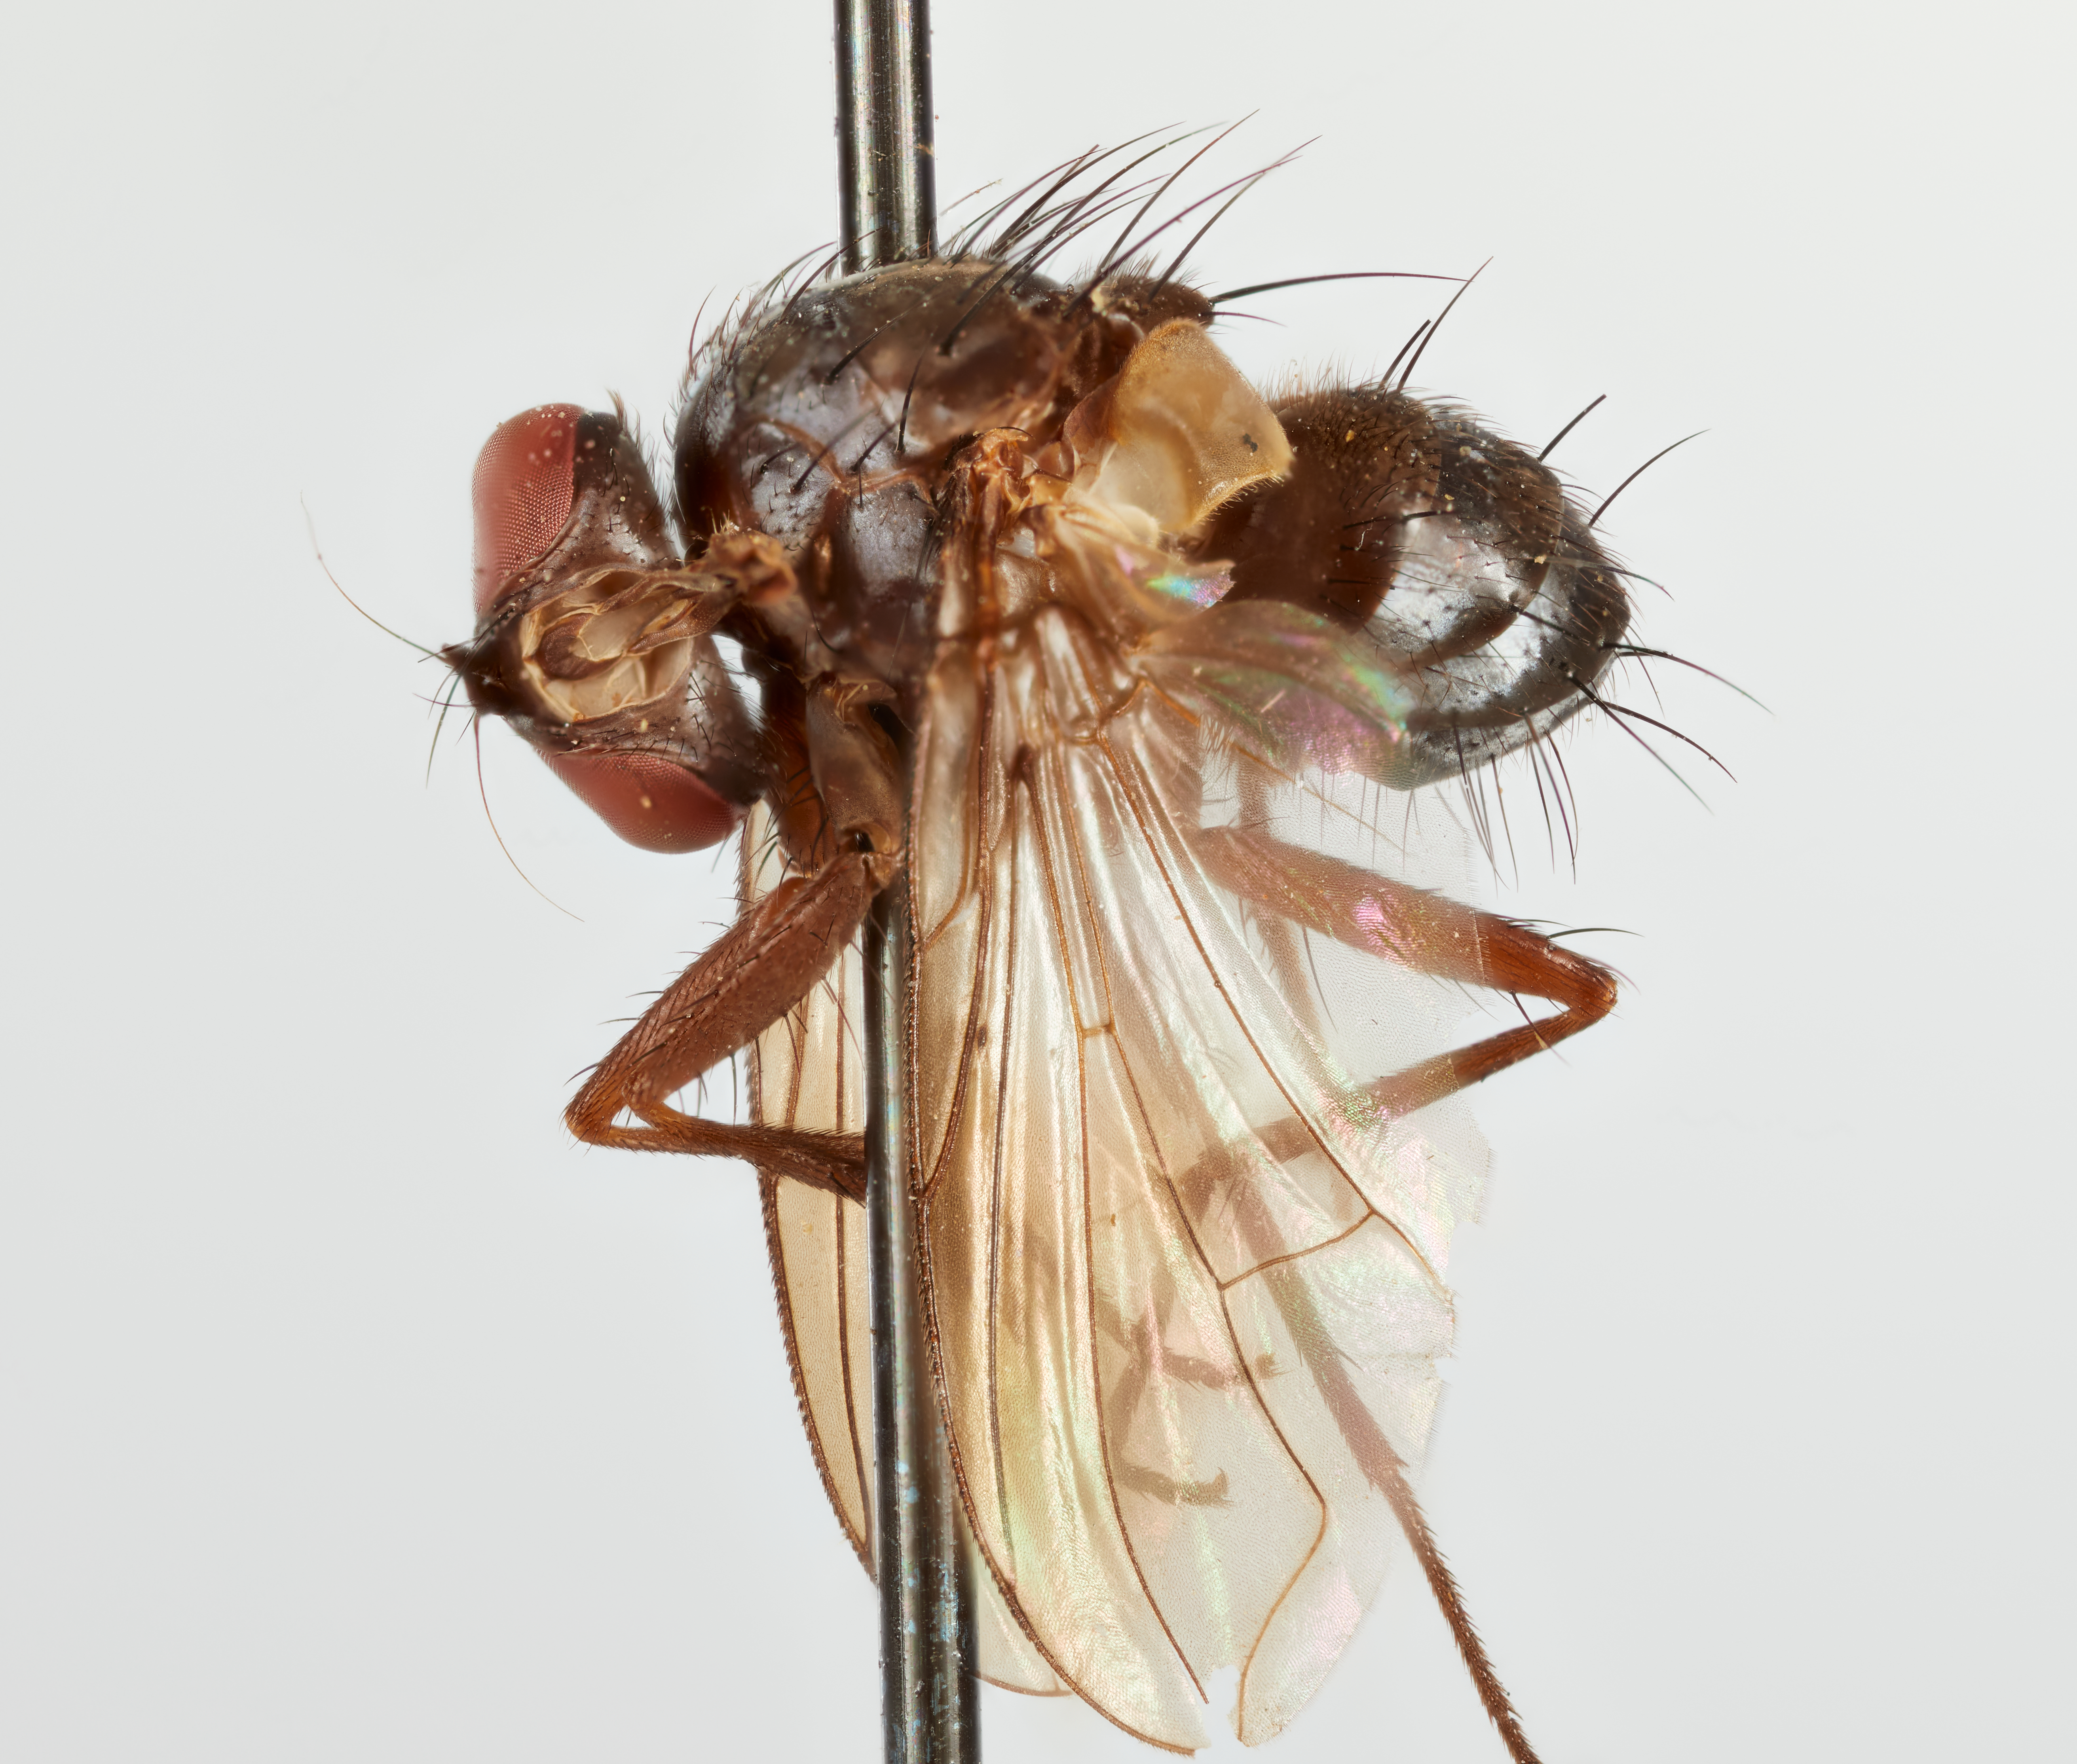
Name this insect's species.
Oestrogaster fumosus
